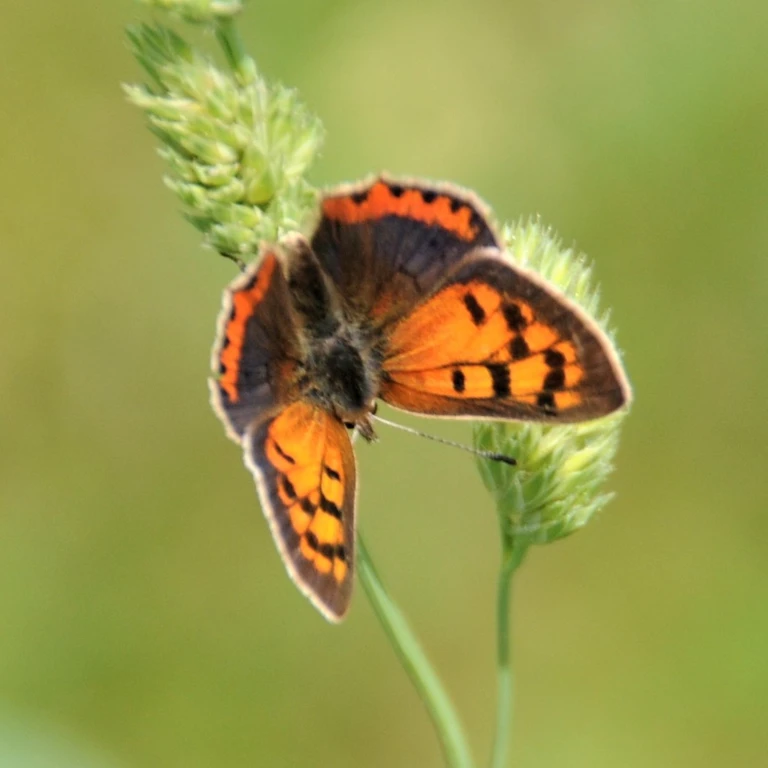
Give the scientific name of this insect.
Lycaena phlaeas
